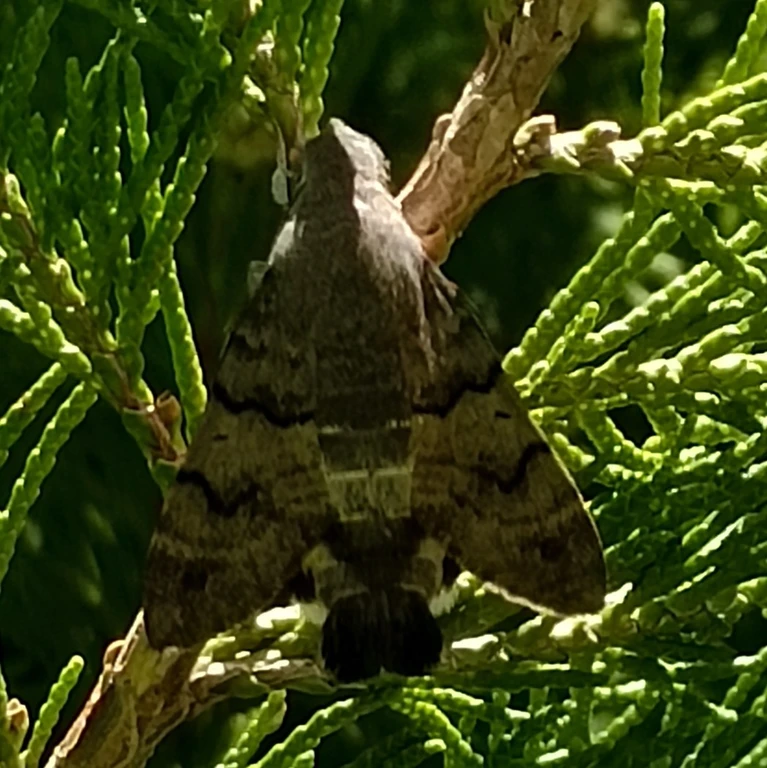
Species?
Macroglossum stellatarum
